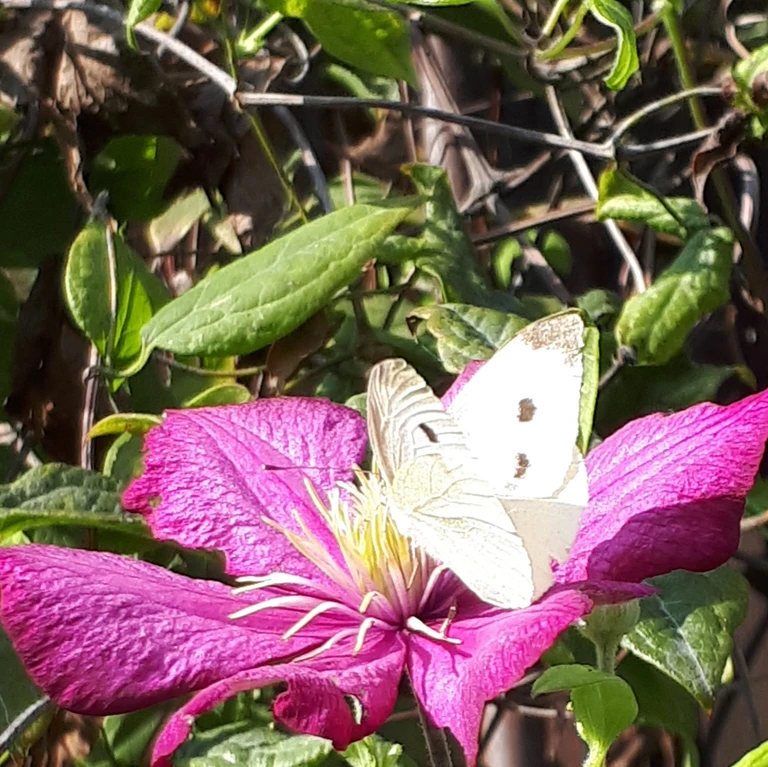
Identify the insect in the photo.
Pieris rapae
